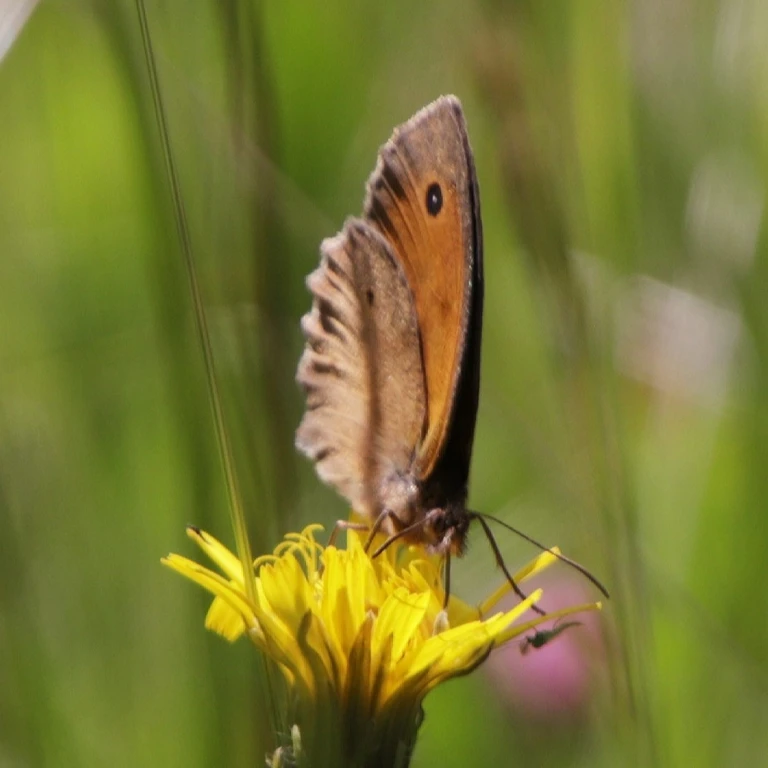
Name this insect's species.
Maniola jurtina
